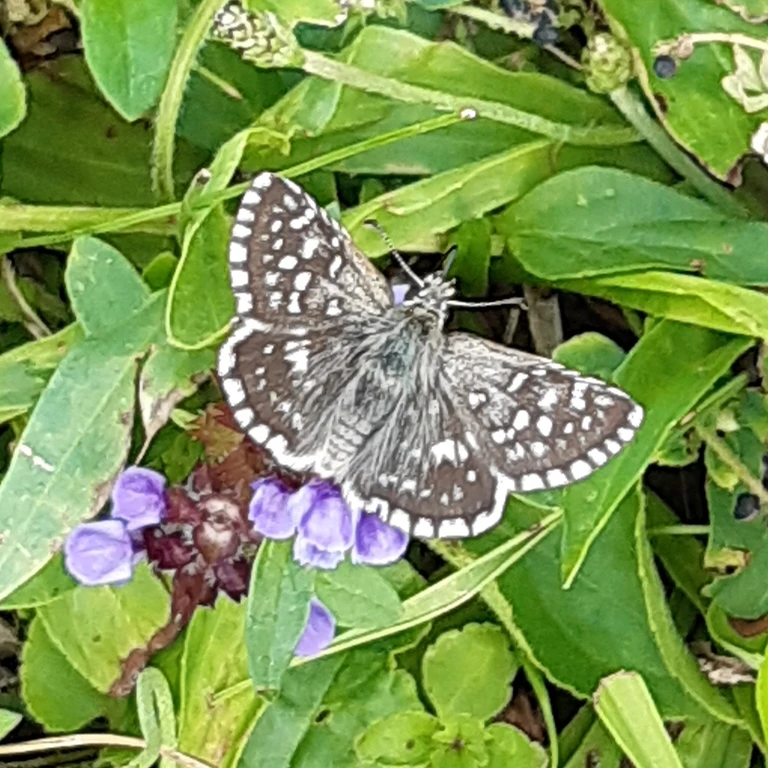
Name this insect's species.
Pyrgus malvae
